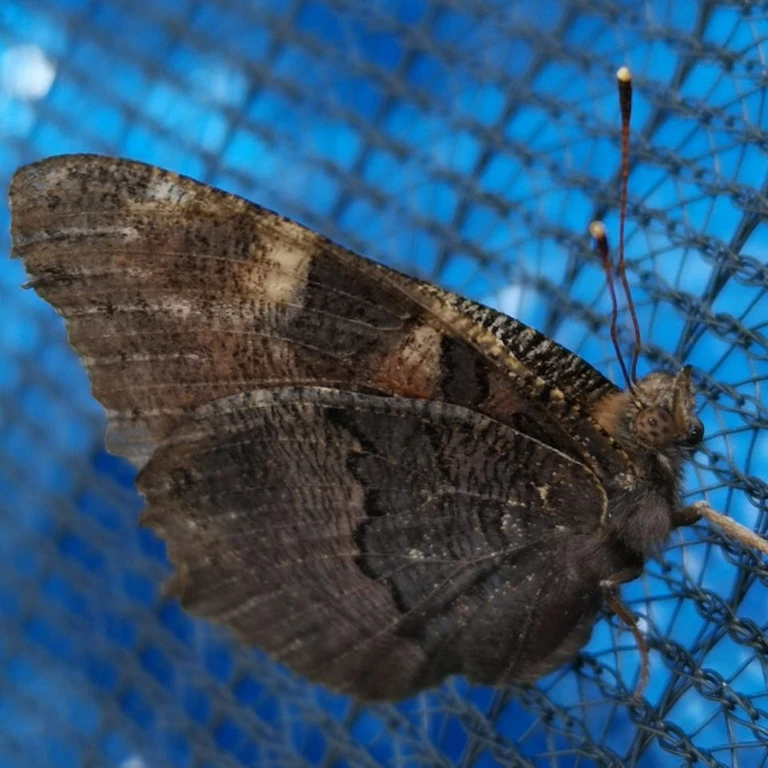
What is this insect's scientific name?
Aglais io
